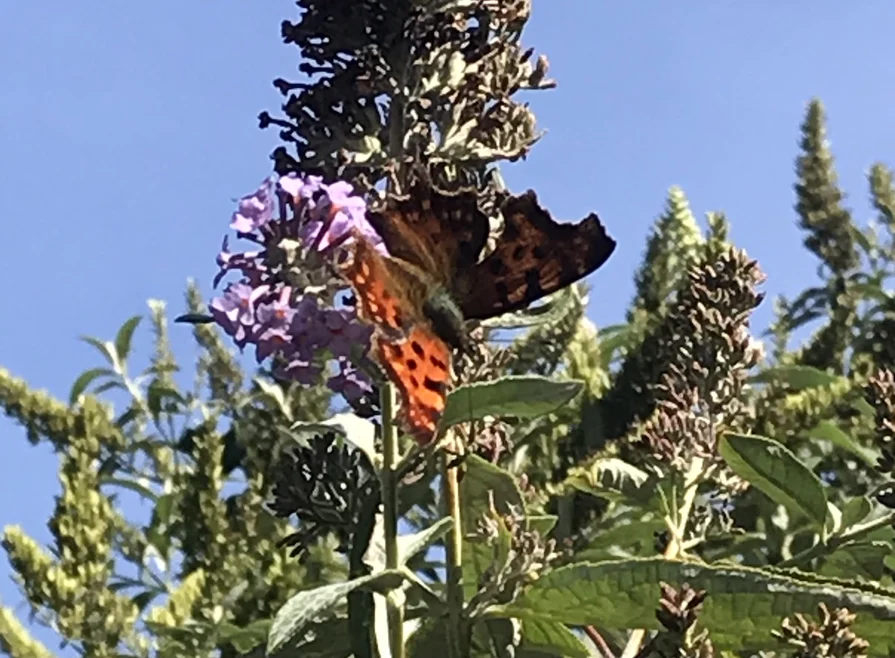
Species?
Polygonia c-album
